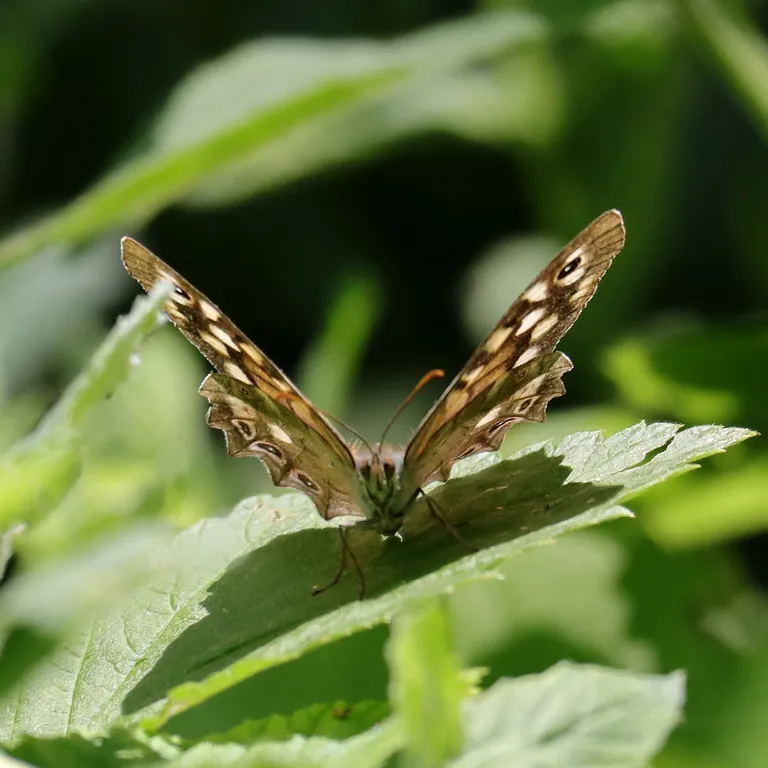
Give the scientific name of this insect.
Pararge aegeria
